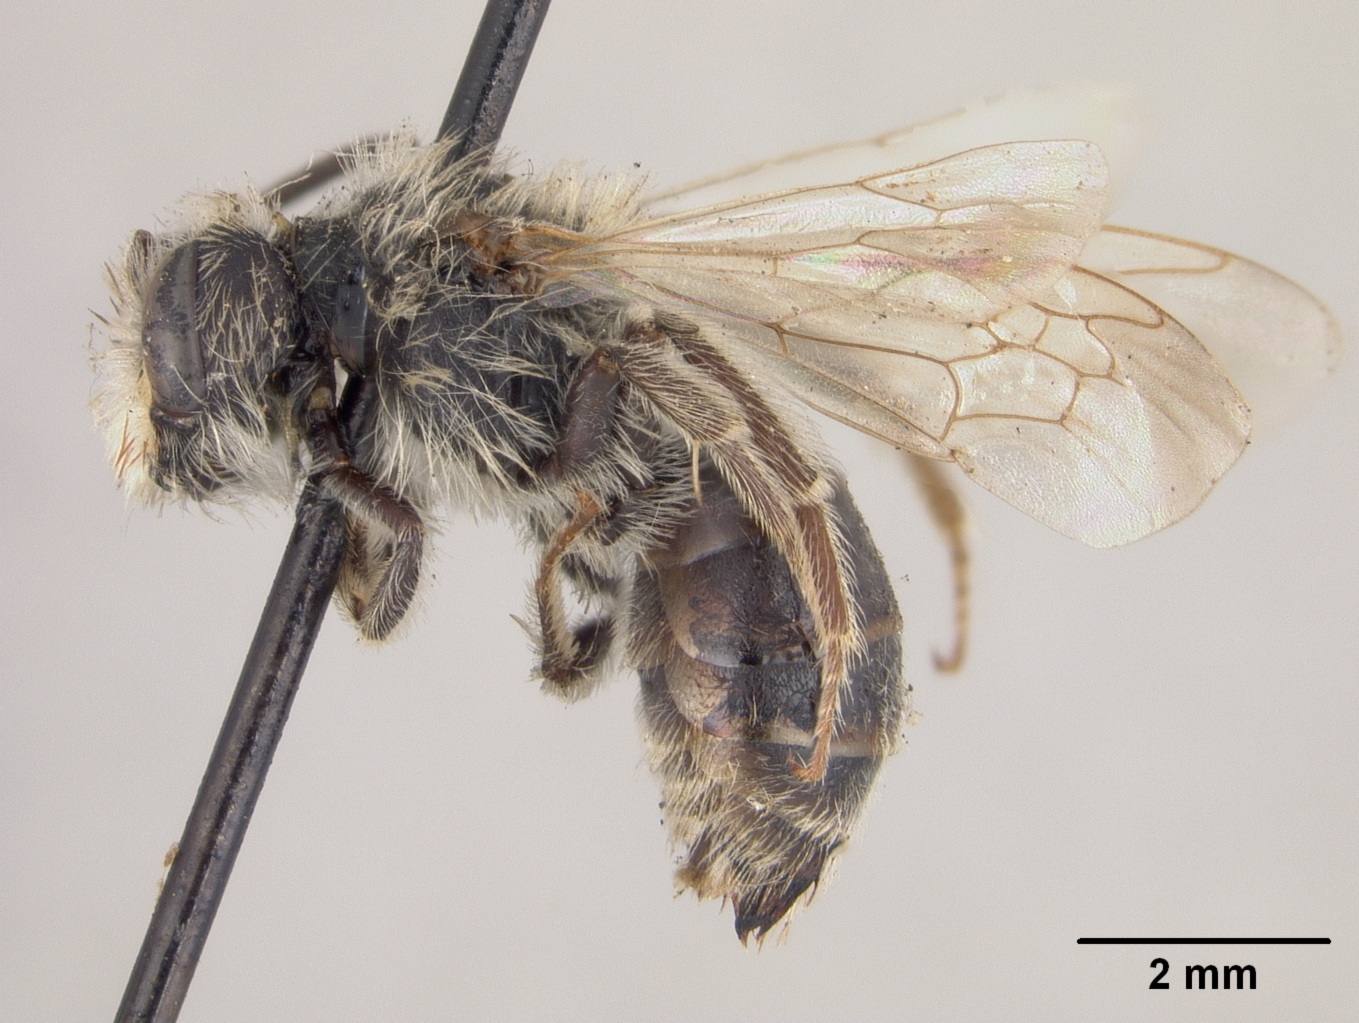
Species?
Andrena bridwelli
